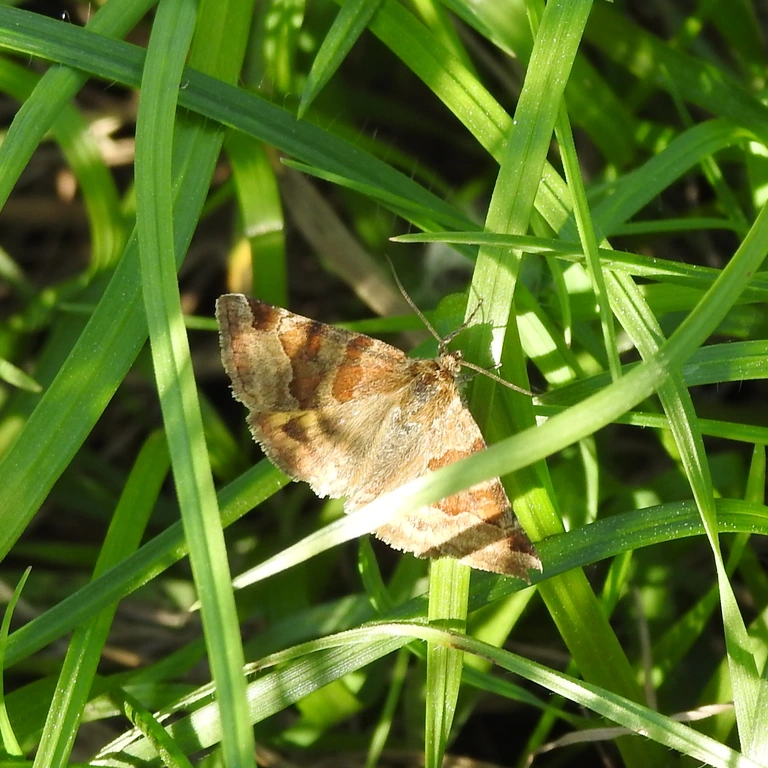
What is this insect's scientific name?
Euclidia glyphica
